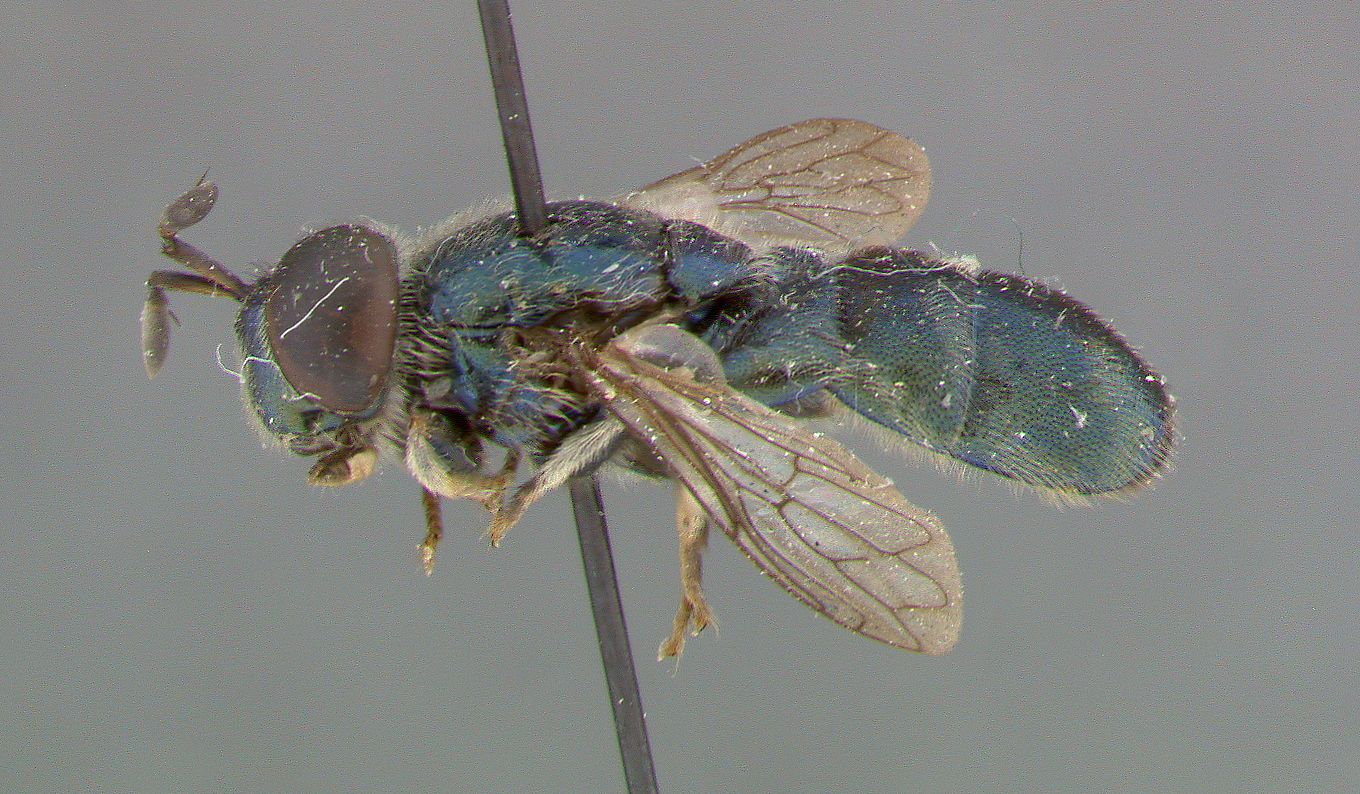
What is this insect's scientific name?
Microdon craigheadii
